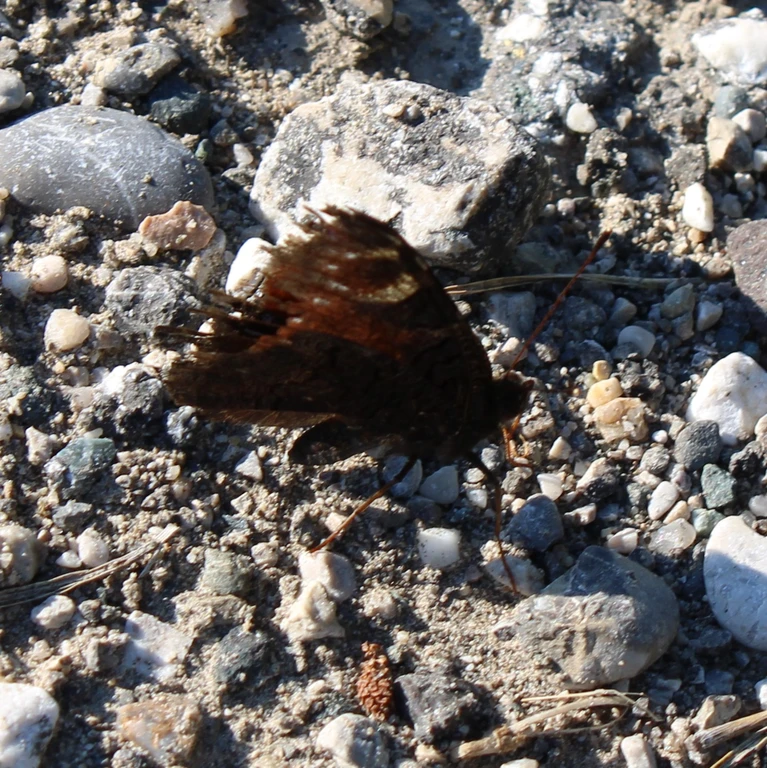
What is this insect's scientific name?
Aglais io
